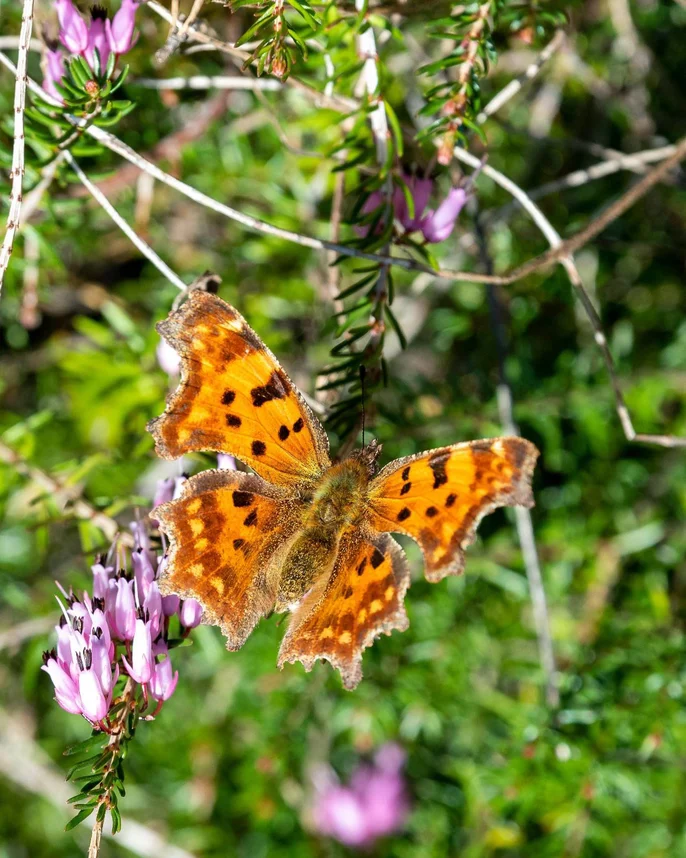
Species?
Polygonia c-album
